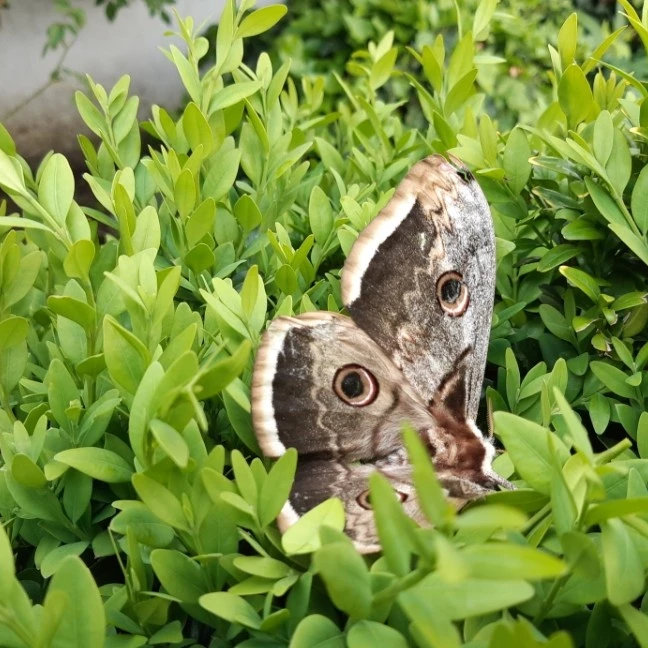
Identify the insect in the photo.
Saturnia pyri
